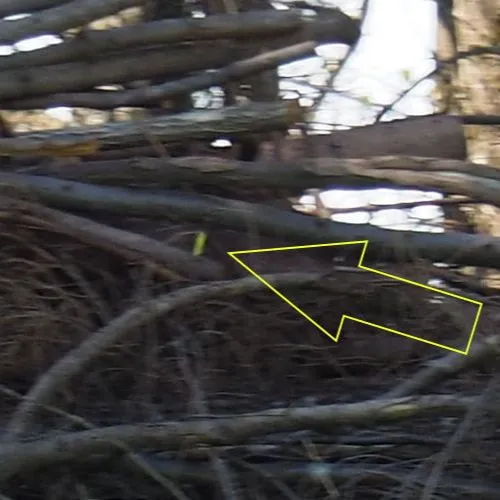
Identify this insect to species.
Gonepteryx rhamni
